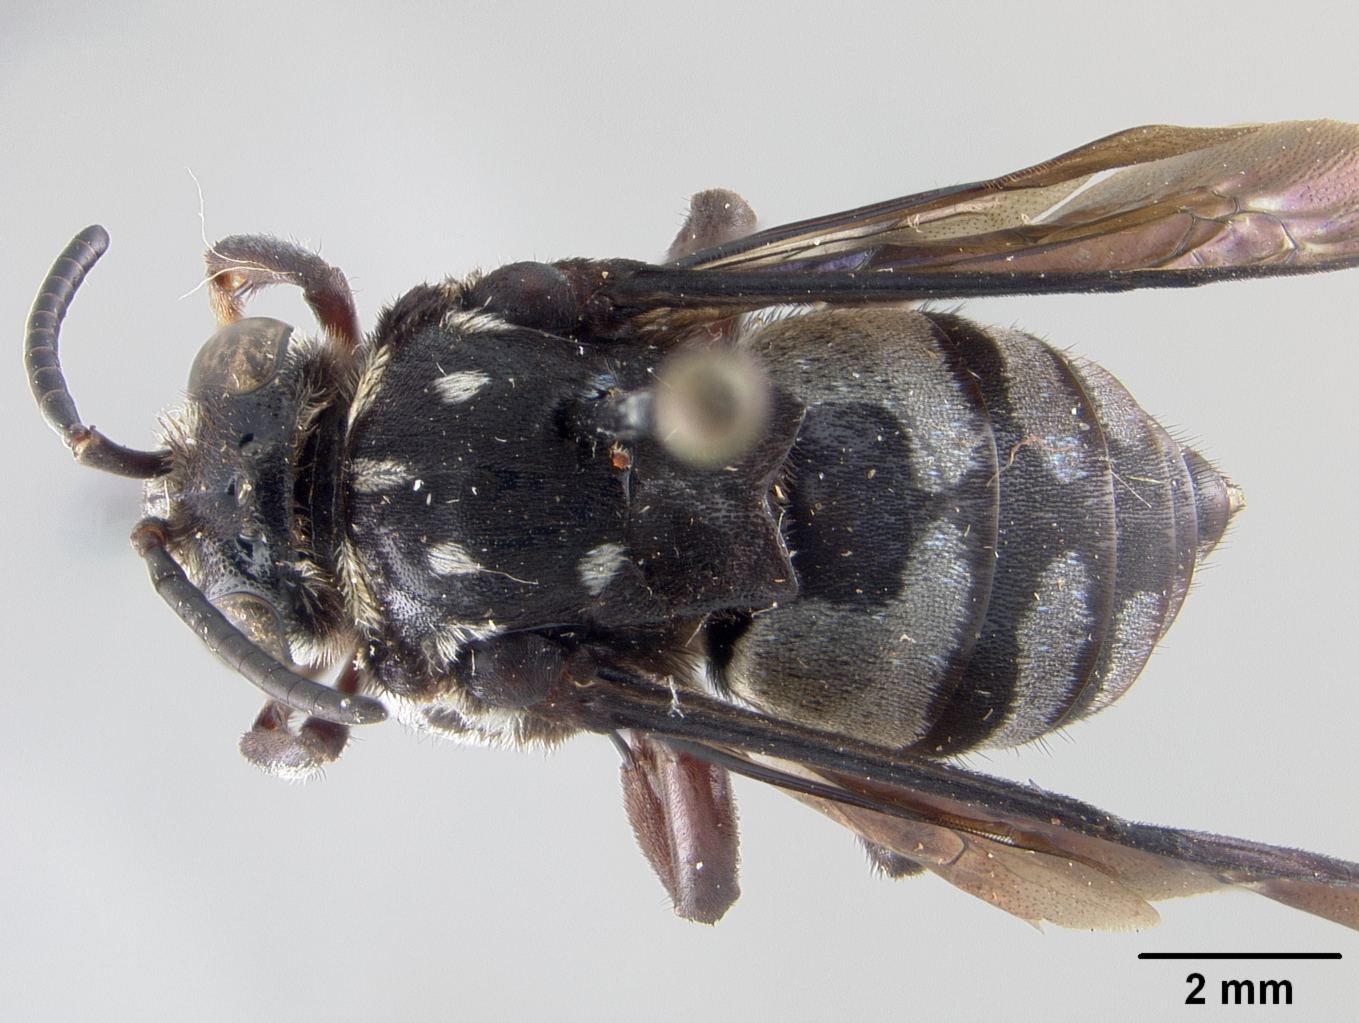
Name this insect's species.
Crocisa janasivia
